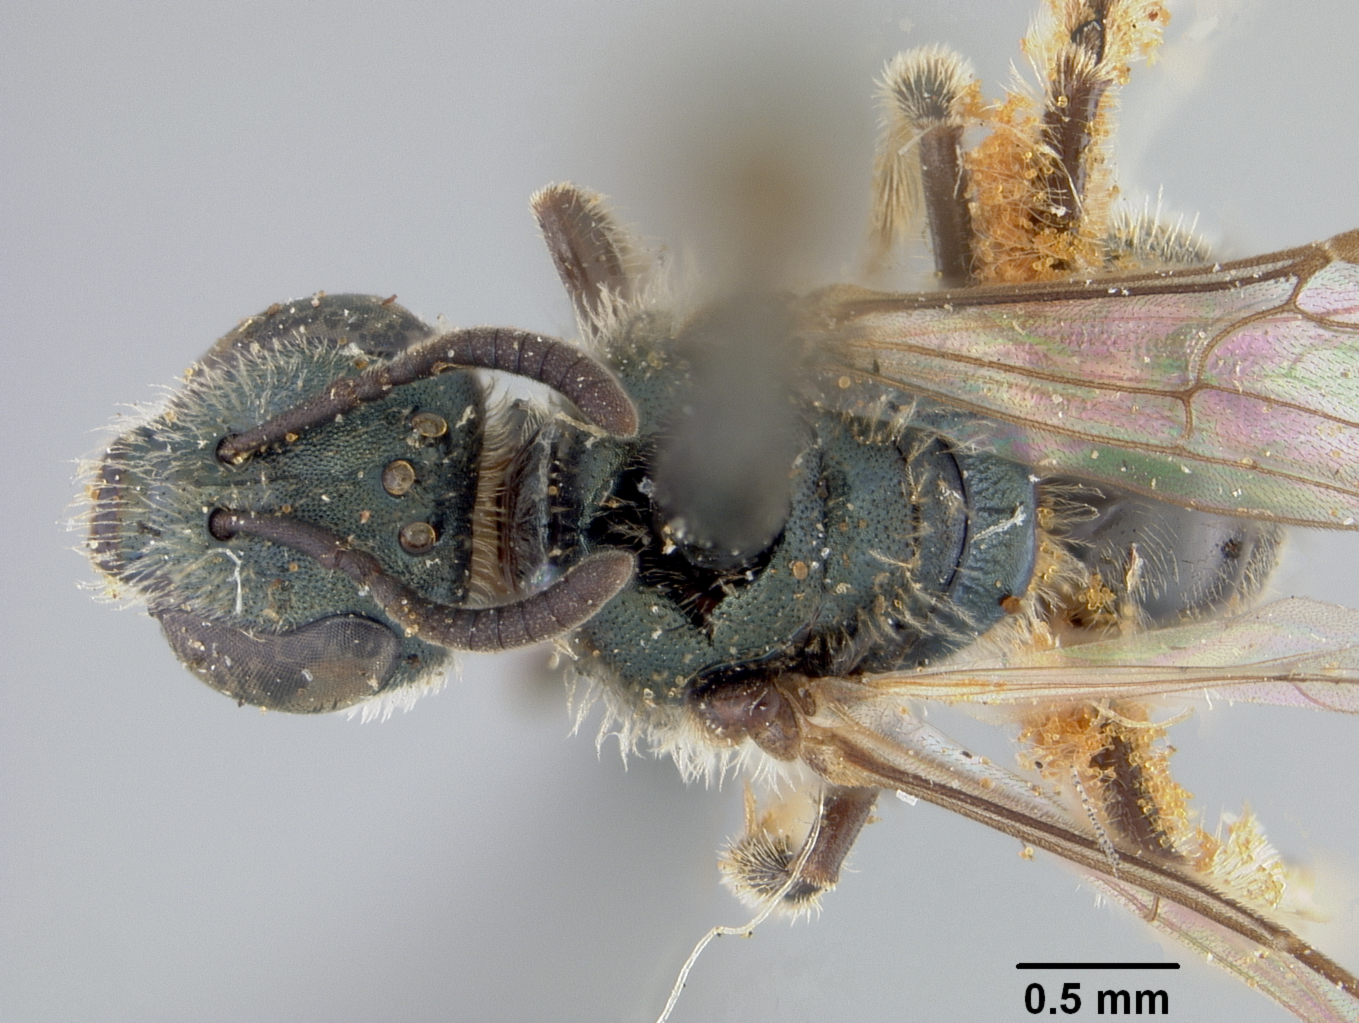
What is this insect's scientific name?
Dialictus costaricensis
